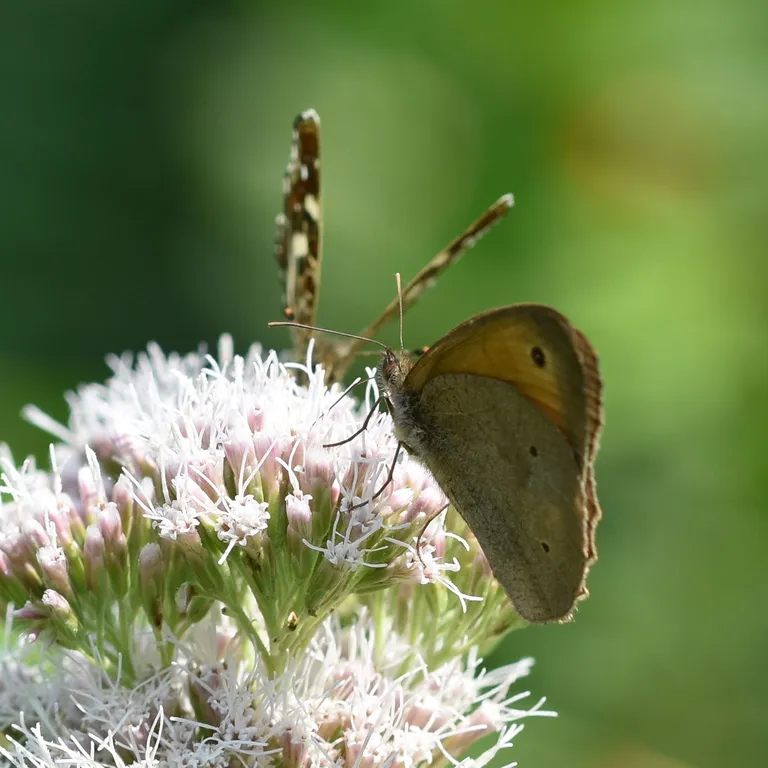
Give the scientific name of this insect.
Maniola jurtina
